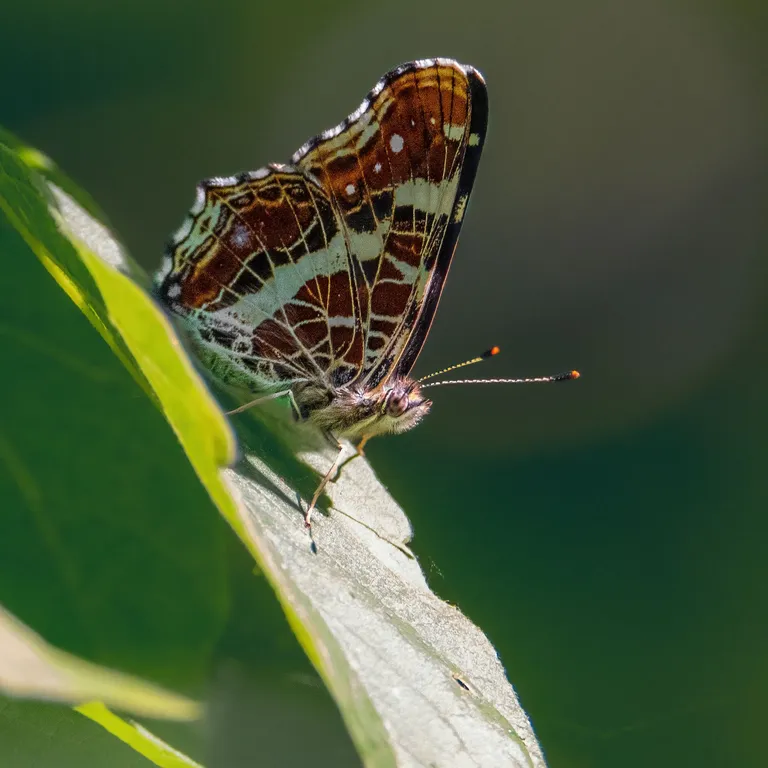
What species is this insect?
Araschnia levana
